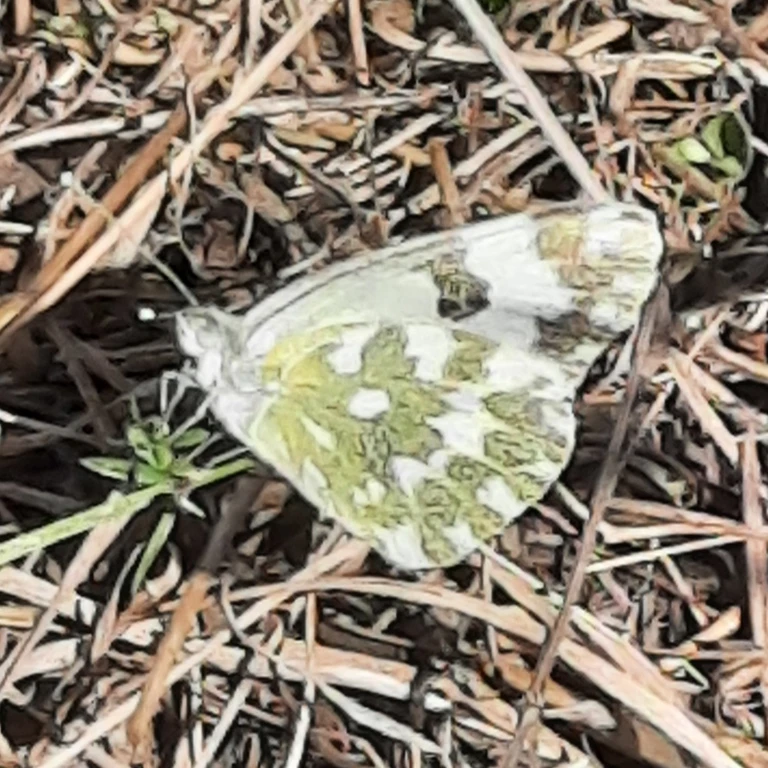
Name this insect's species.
Pontia edusa
